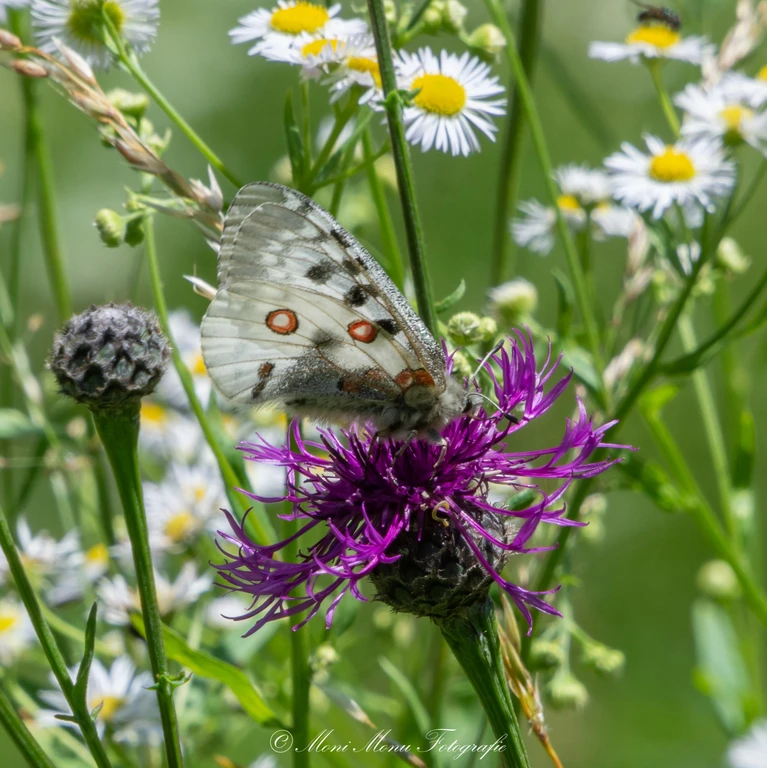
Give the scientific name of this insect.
Parnassius apollo
